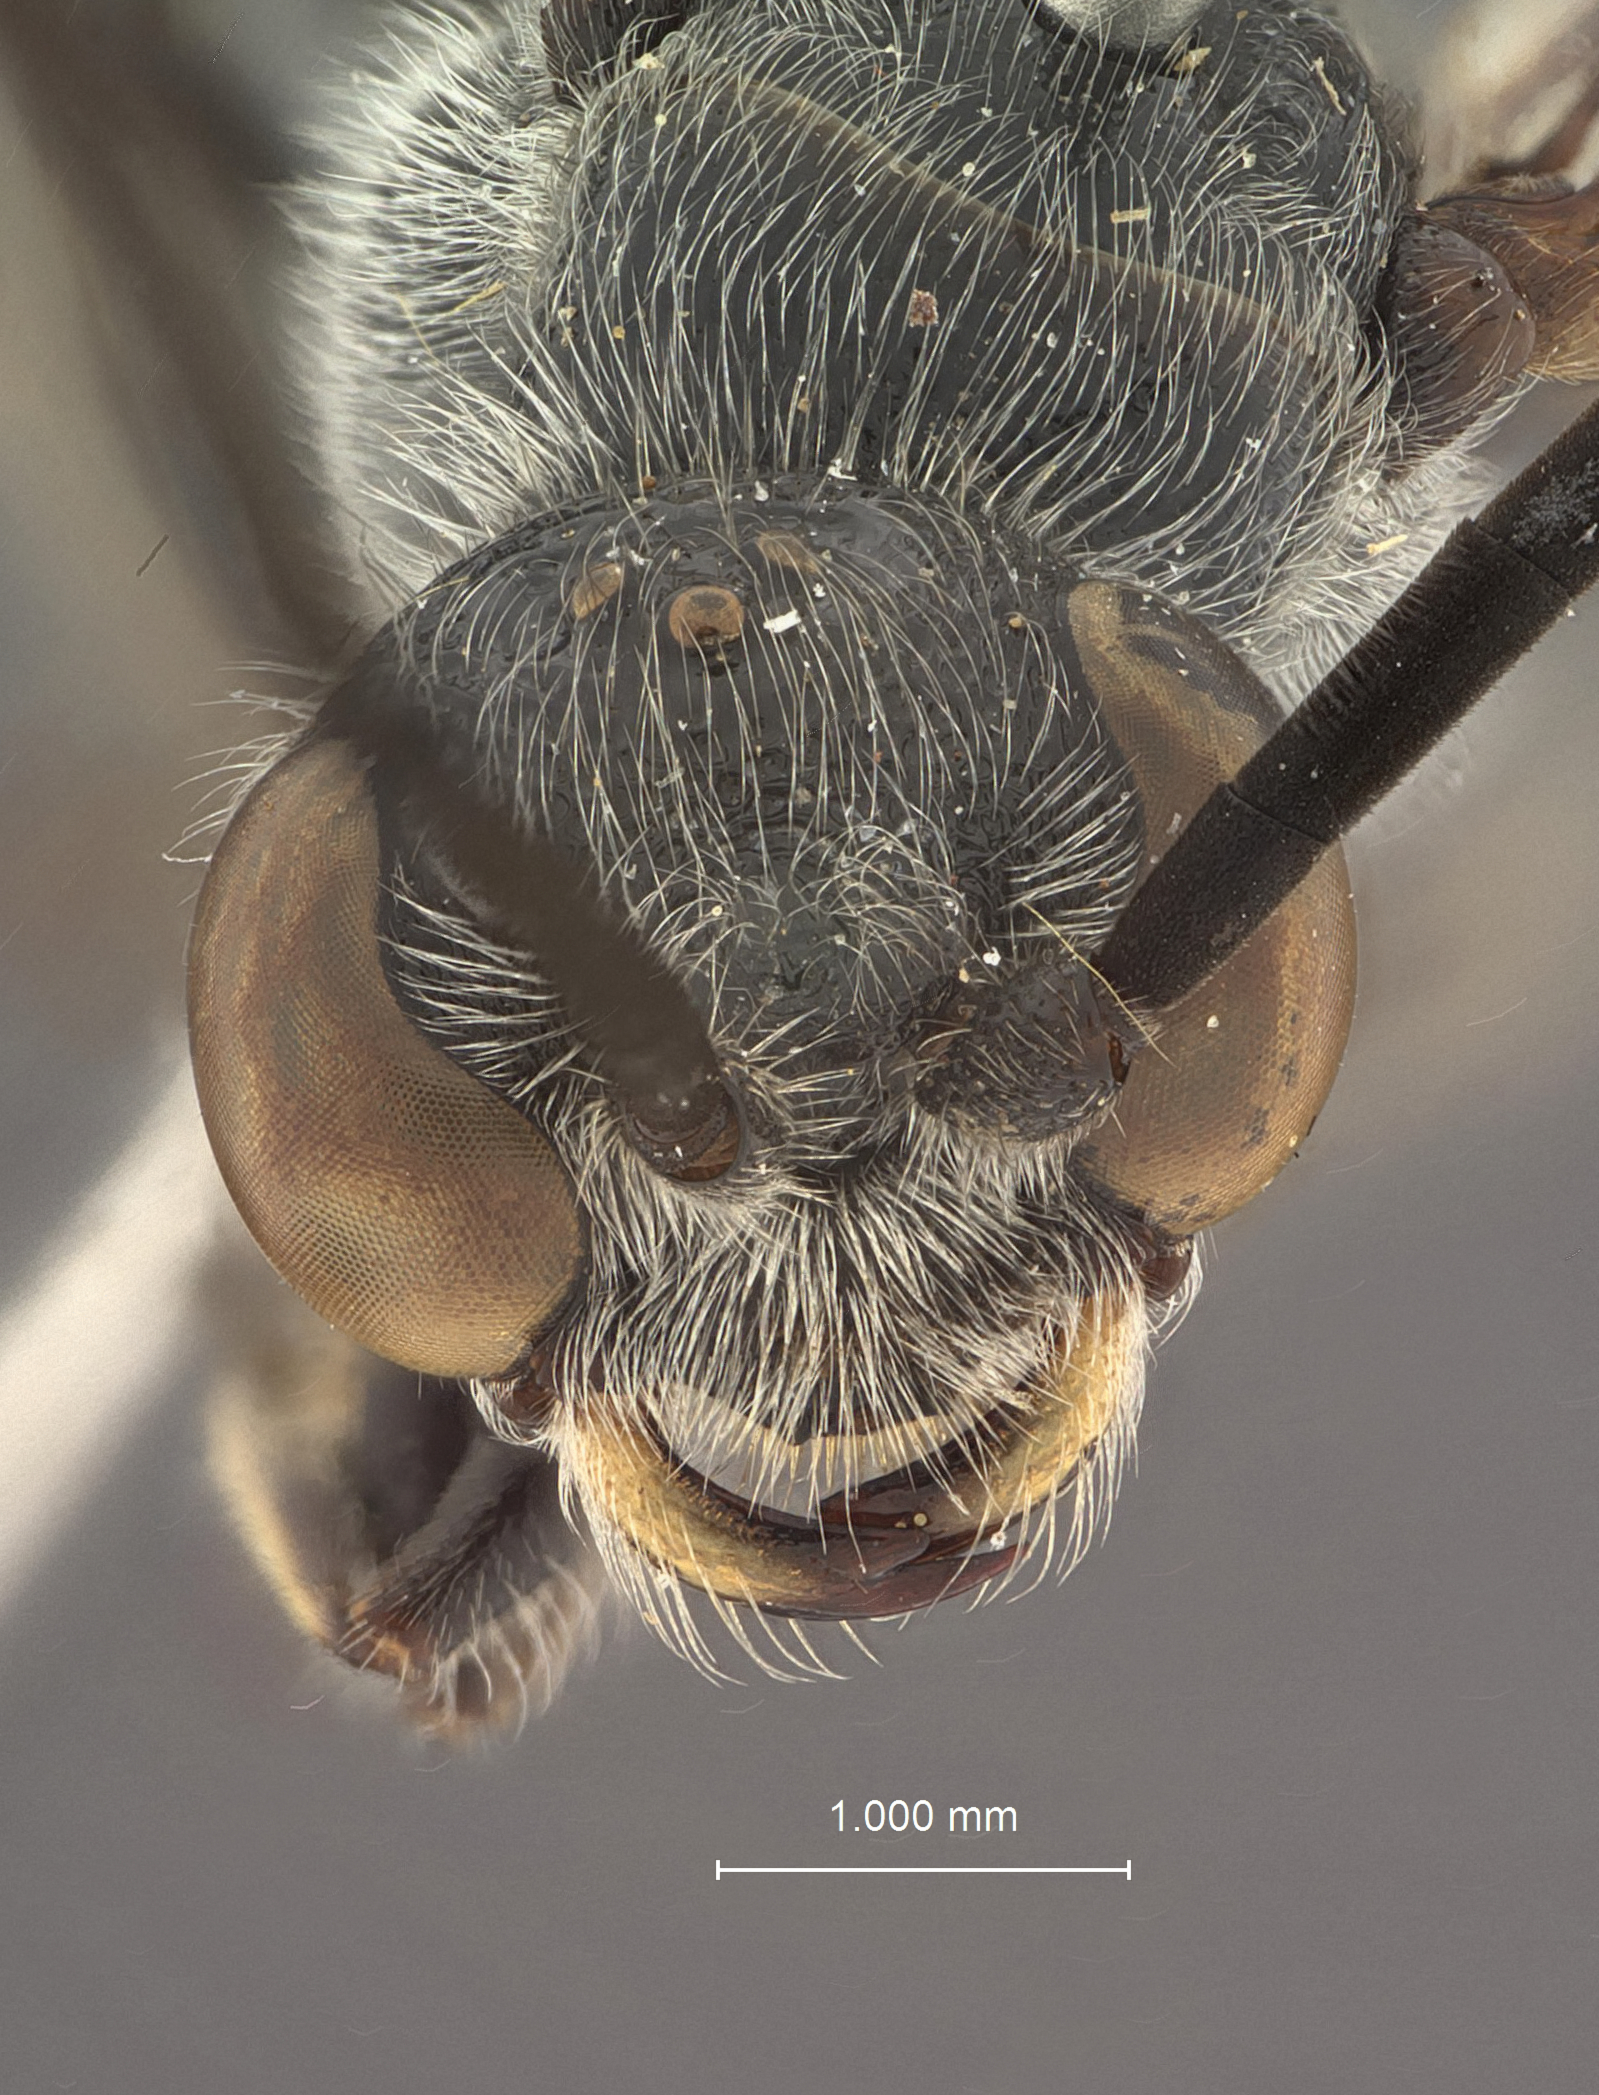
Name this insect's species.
Mesa alishana
